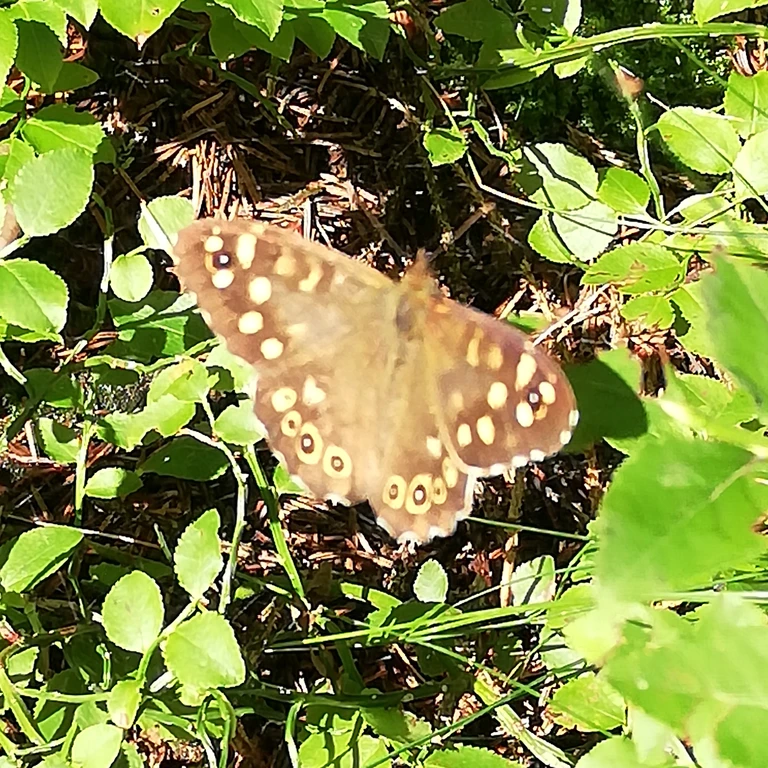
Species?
Pararge aegeria
